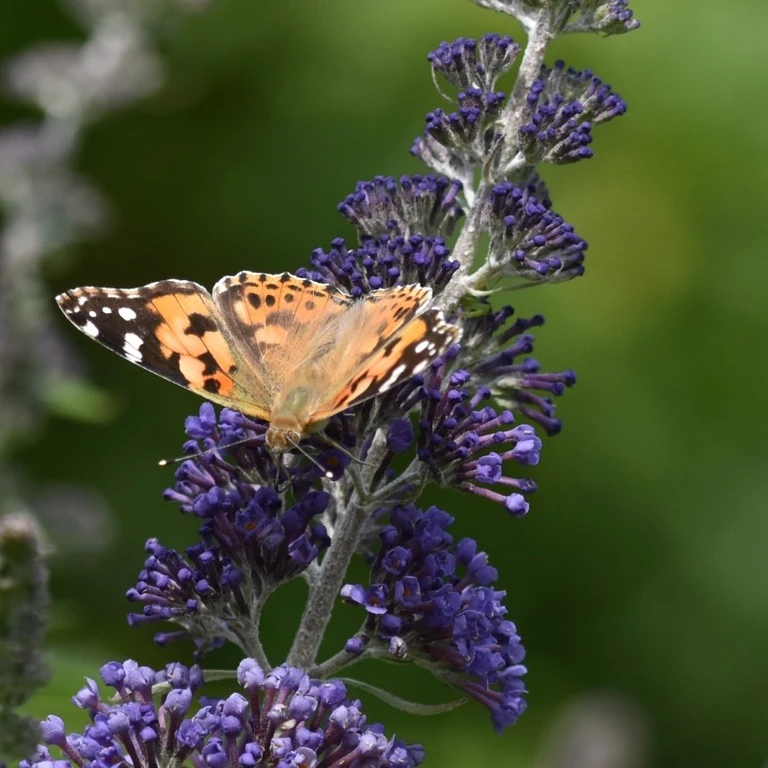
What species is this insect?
Vanessa cardui
